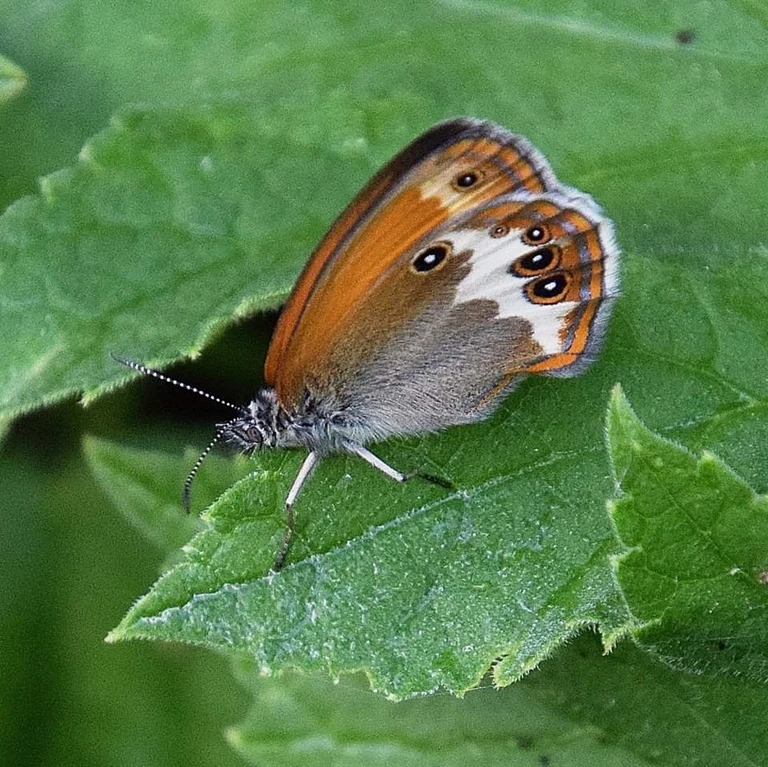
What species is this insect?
Coenonympha arcania
